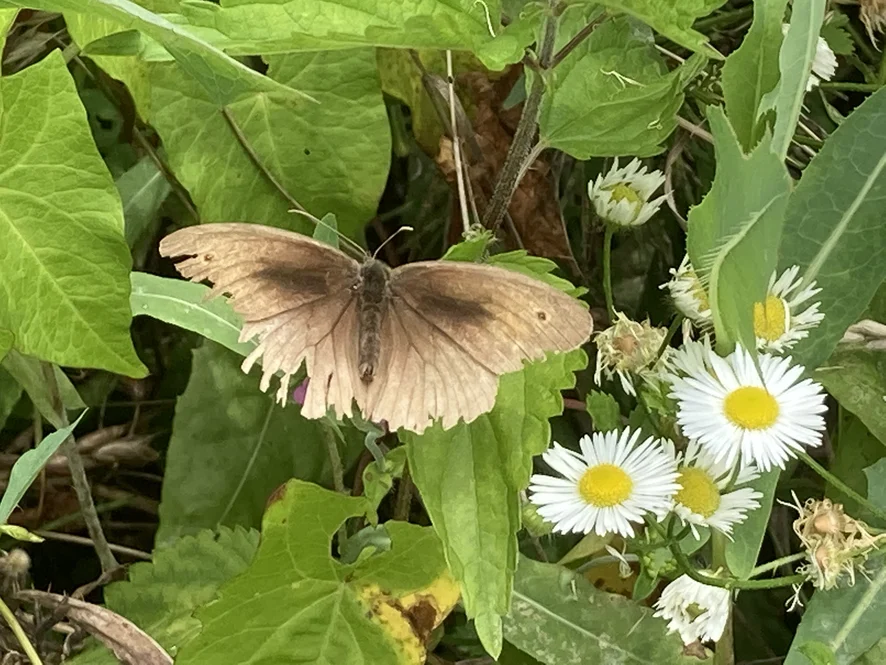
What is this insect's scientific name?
Maniola jurtina
